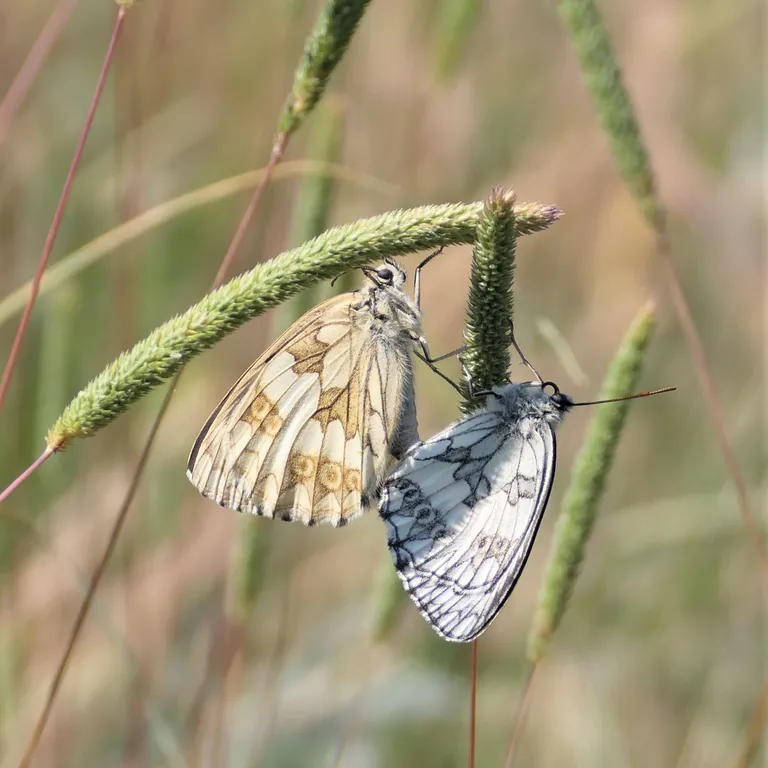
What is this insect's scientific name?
Melanargia galathea
